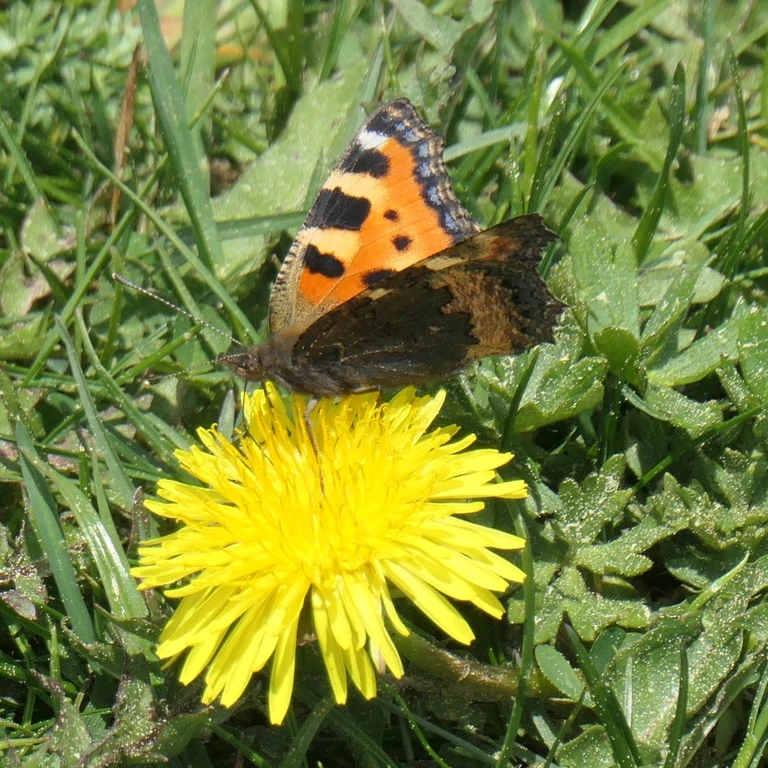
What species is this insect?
Aglais urticae
